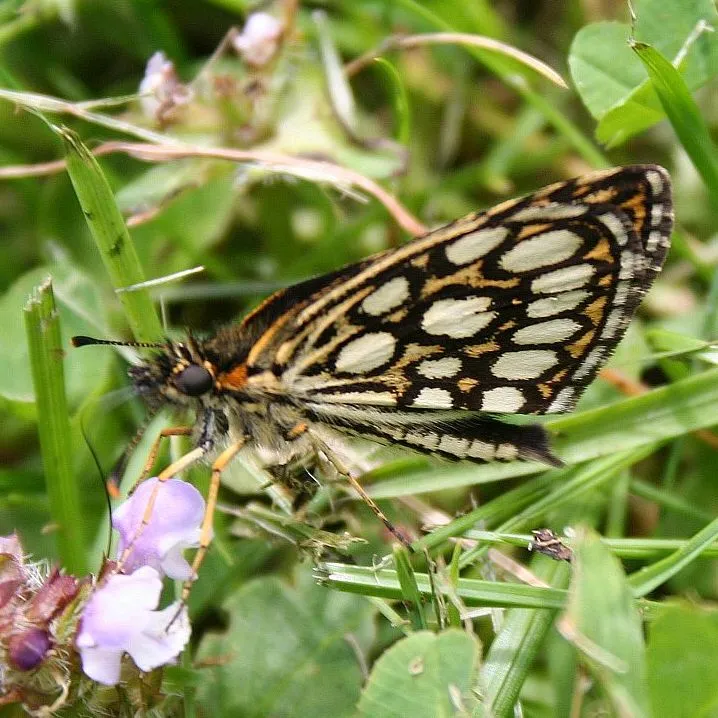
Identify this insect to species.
Heteropterus morpheus
